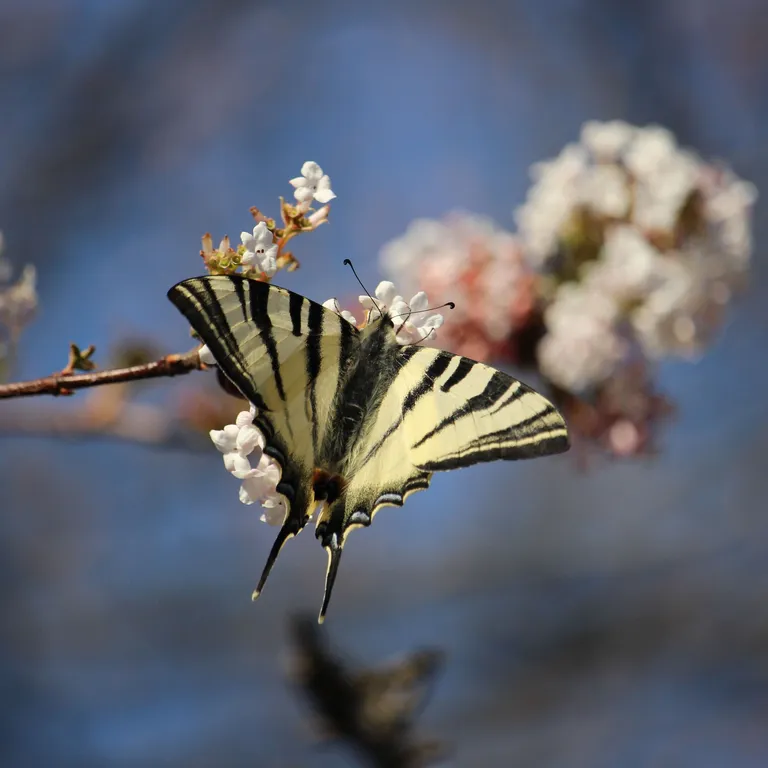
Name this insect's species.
Iphiclides podalirius
